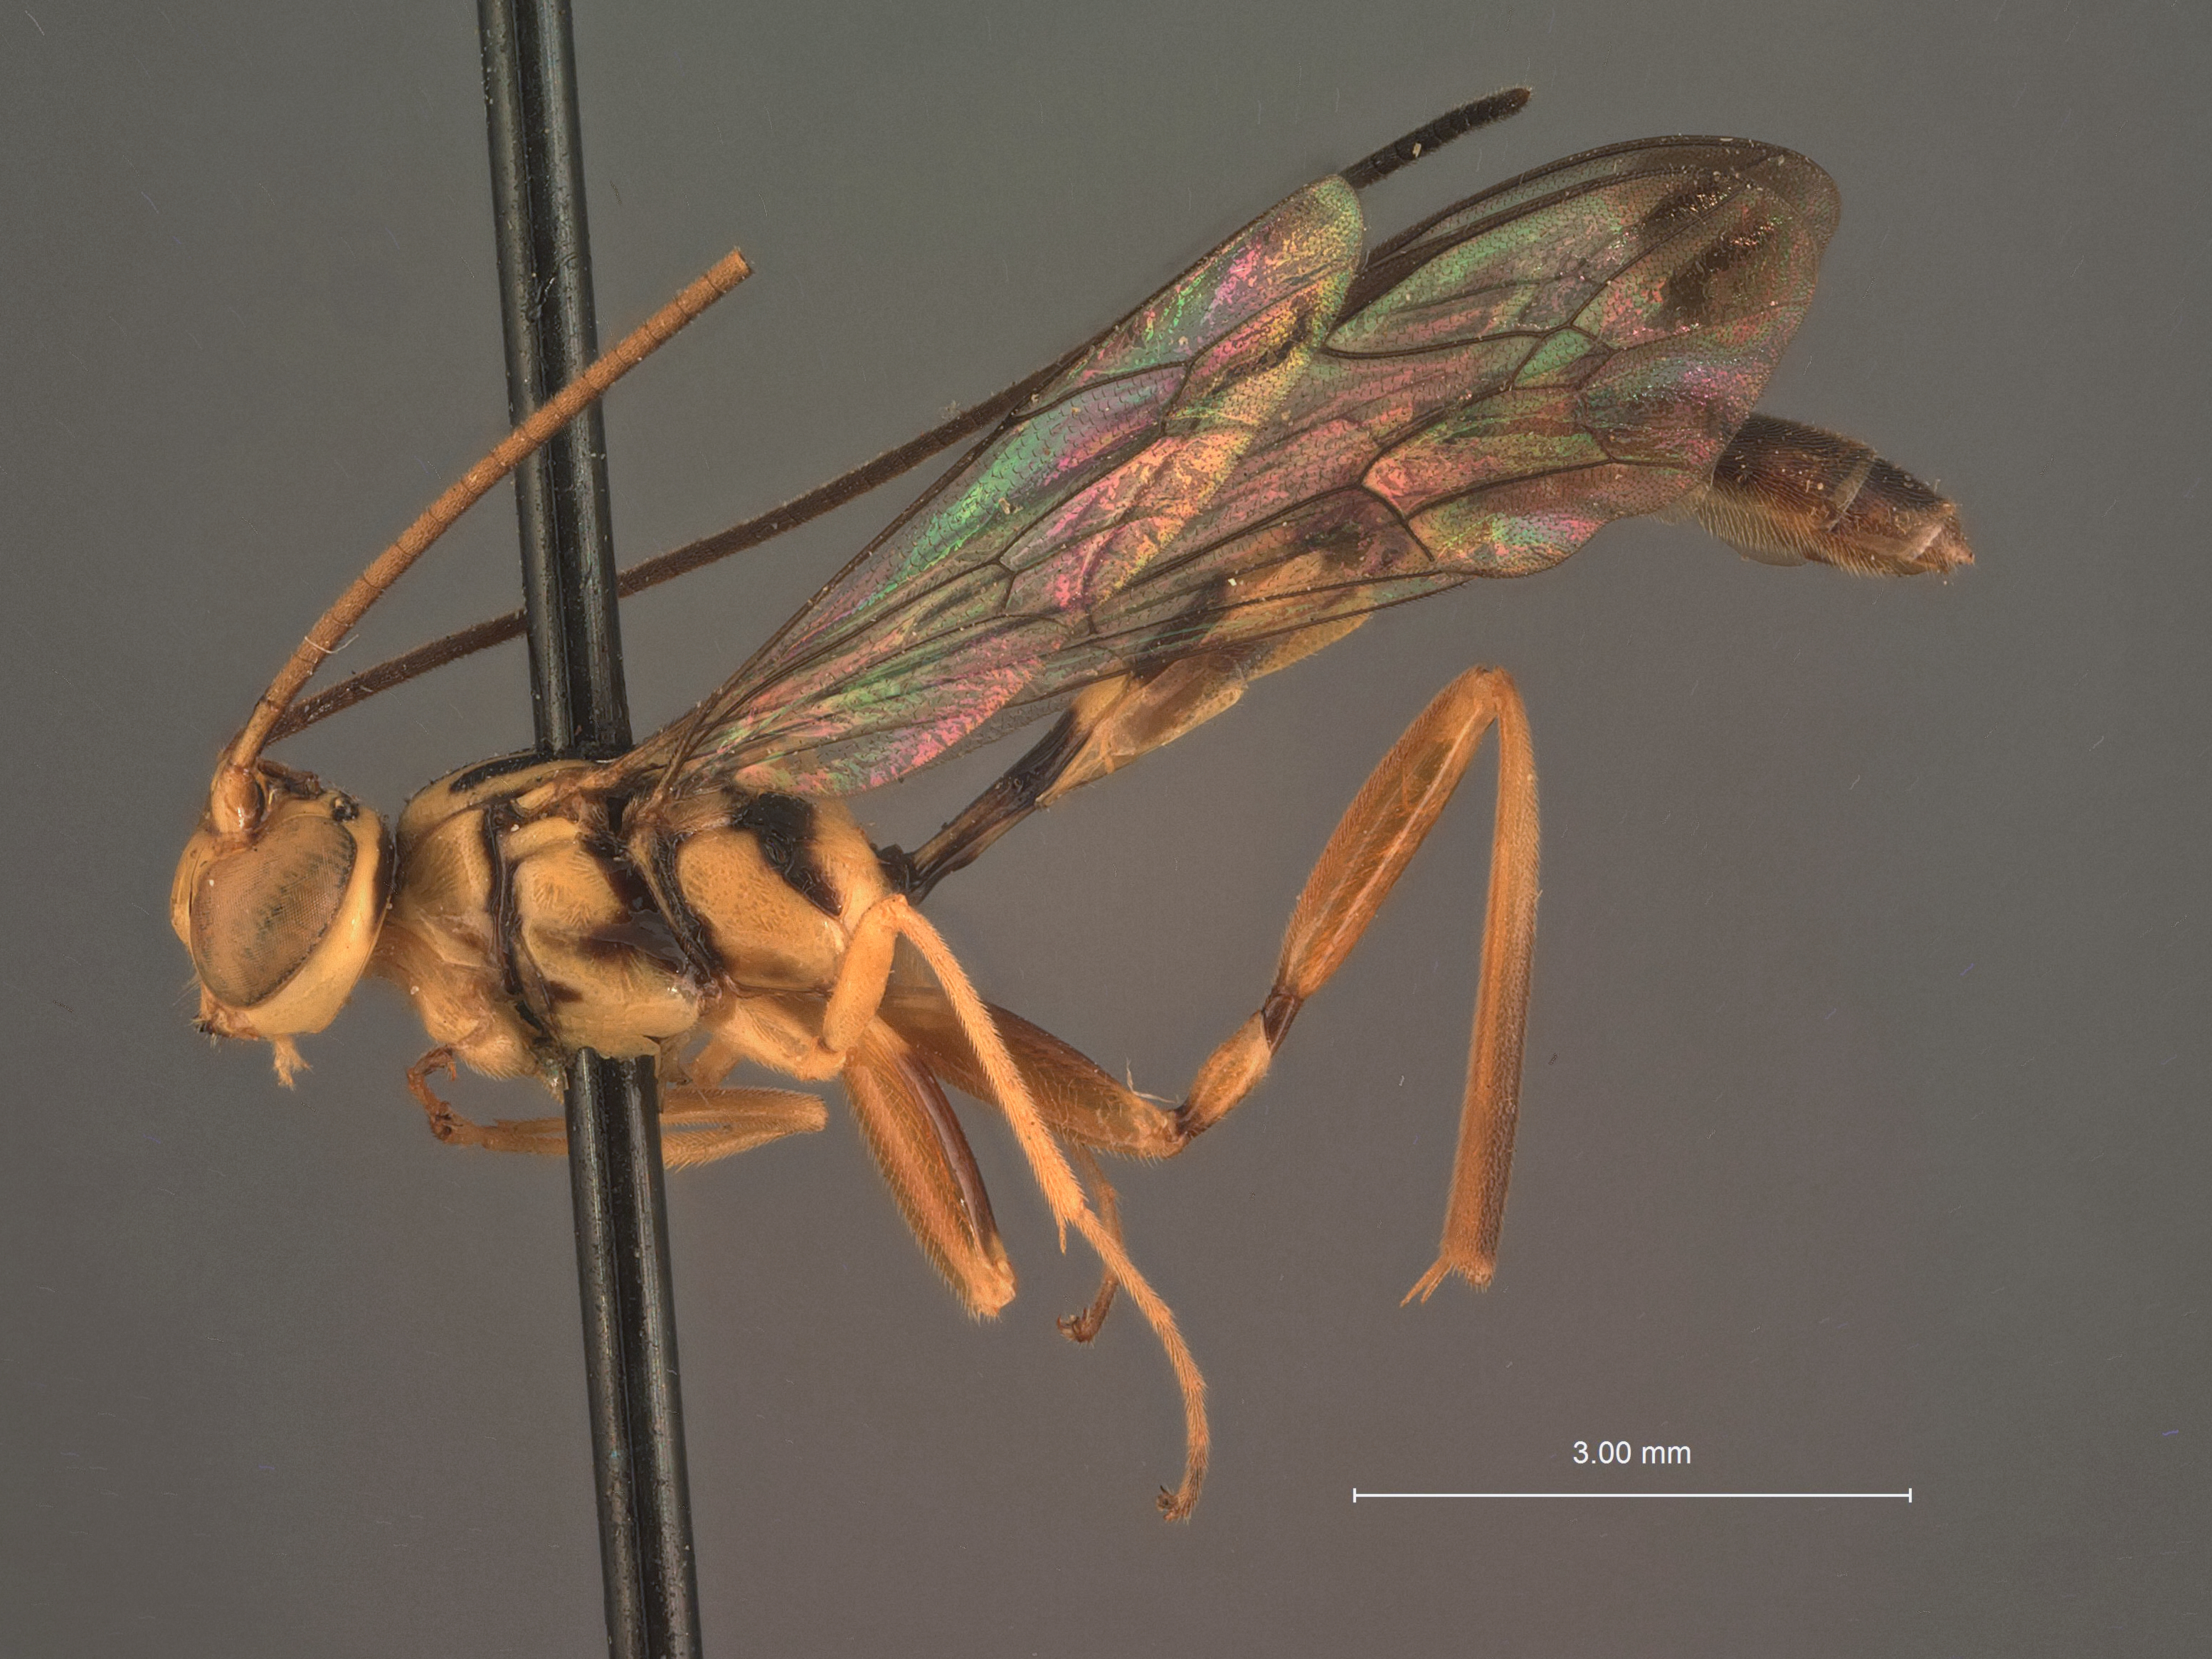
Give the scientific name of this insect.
Labena trilineata
